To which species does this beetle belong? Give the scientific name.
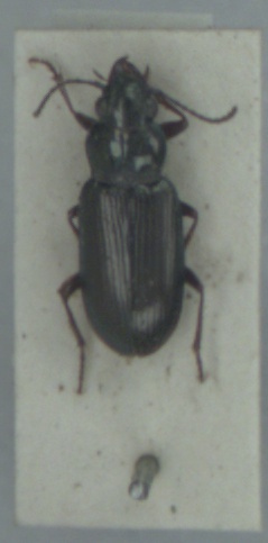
Pogonus littoralis
